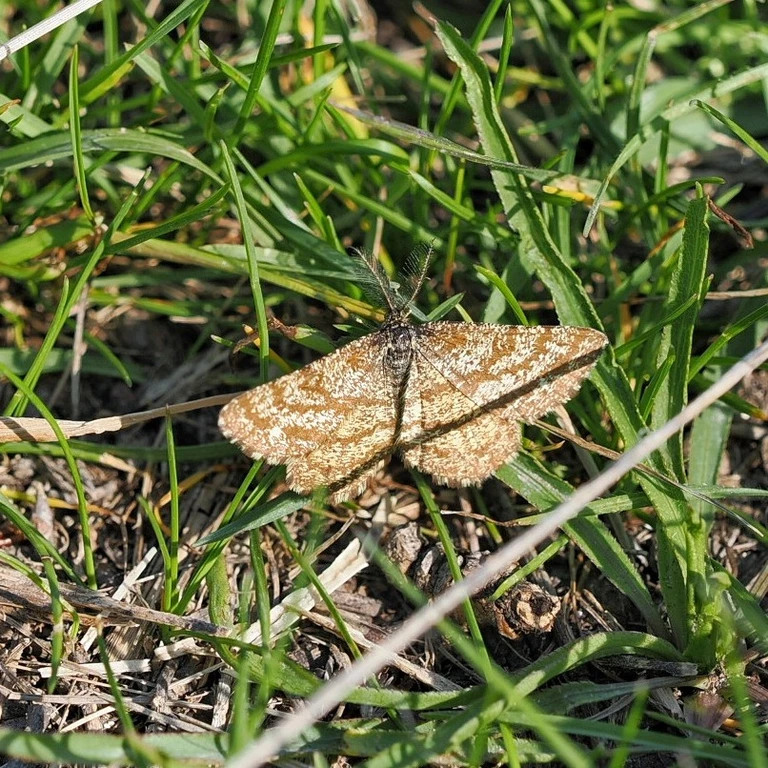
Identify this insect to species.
Ematurga atomaria
